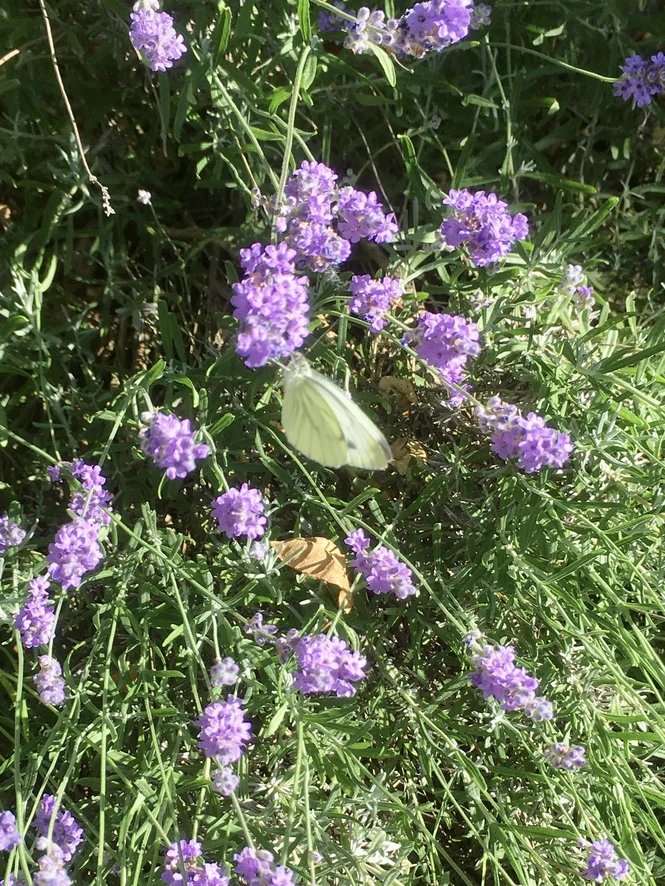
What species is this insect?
Pieris napi
